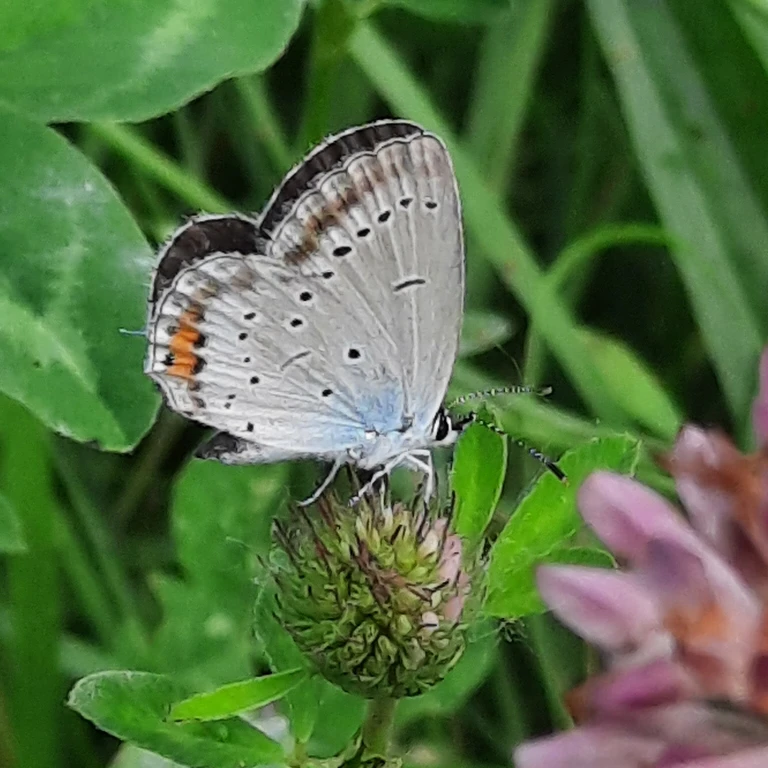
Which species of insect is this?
Cupido argiades (also Elkalyce argiades)
